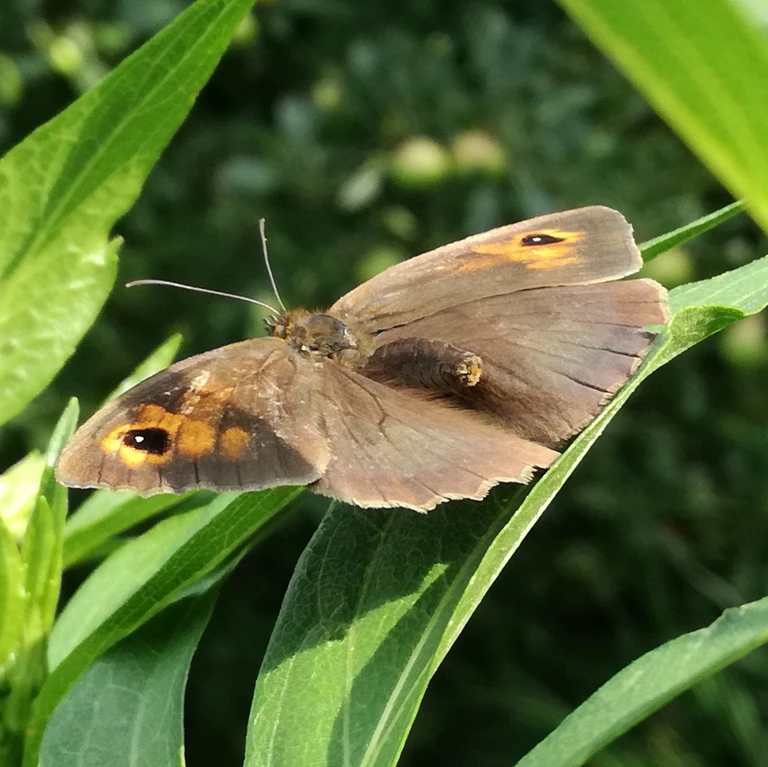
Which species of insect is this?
Maniola jurtina
